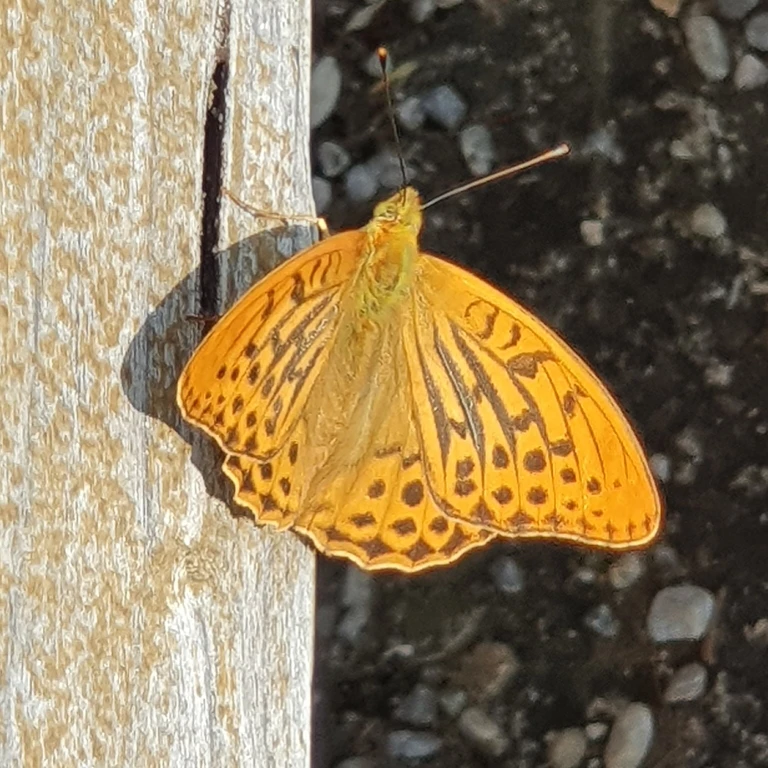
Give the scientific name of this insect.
Argynnis paphia
